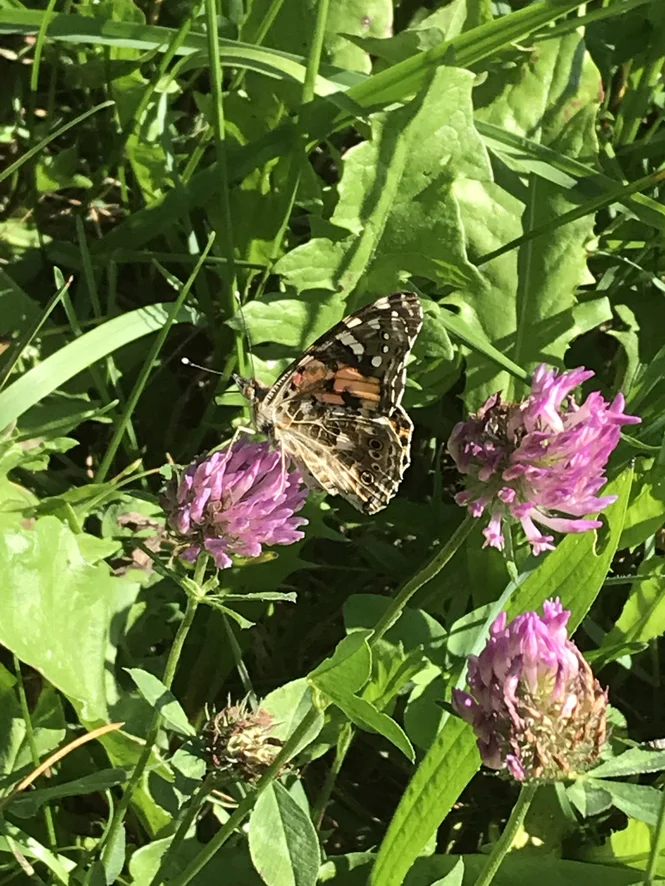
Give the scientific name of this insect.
Vanessa cardui
